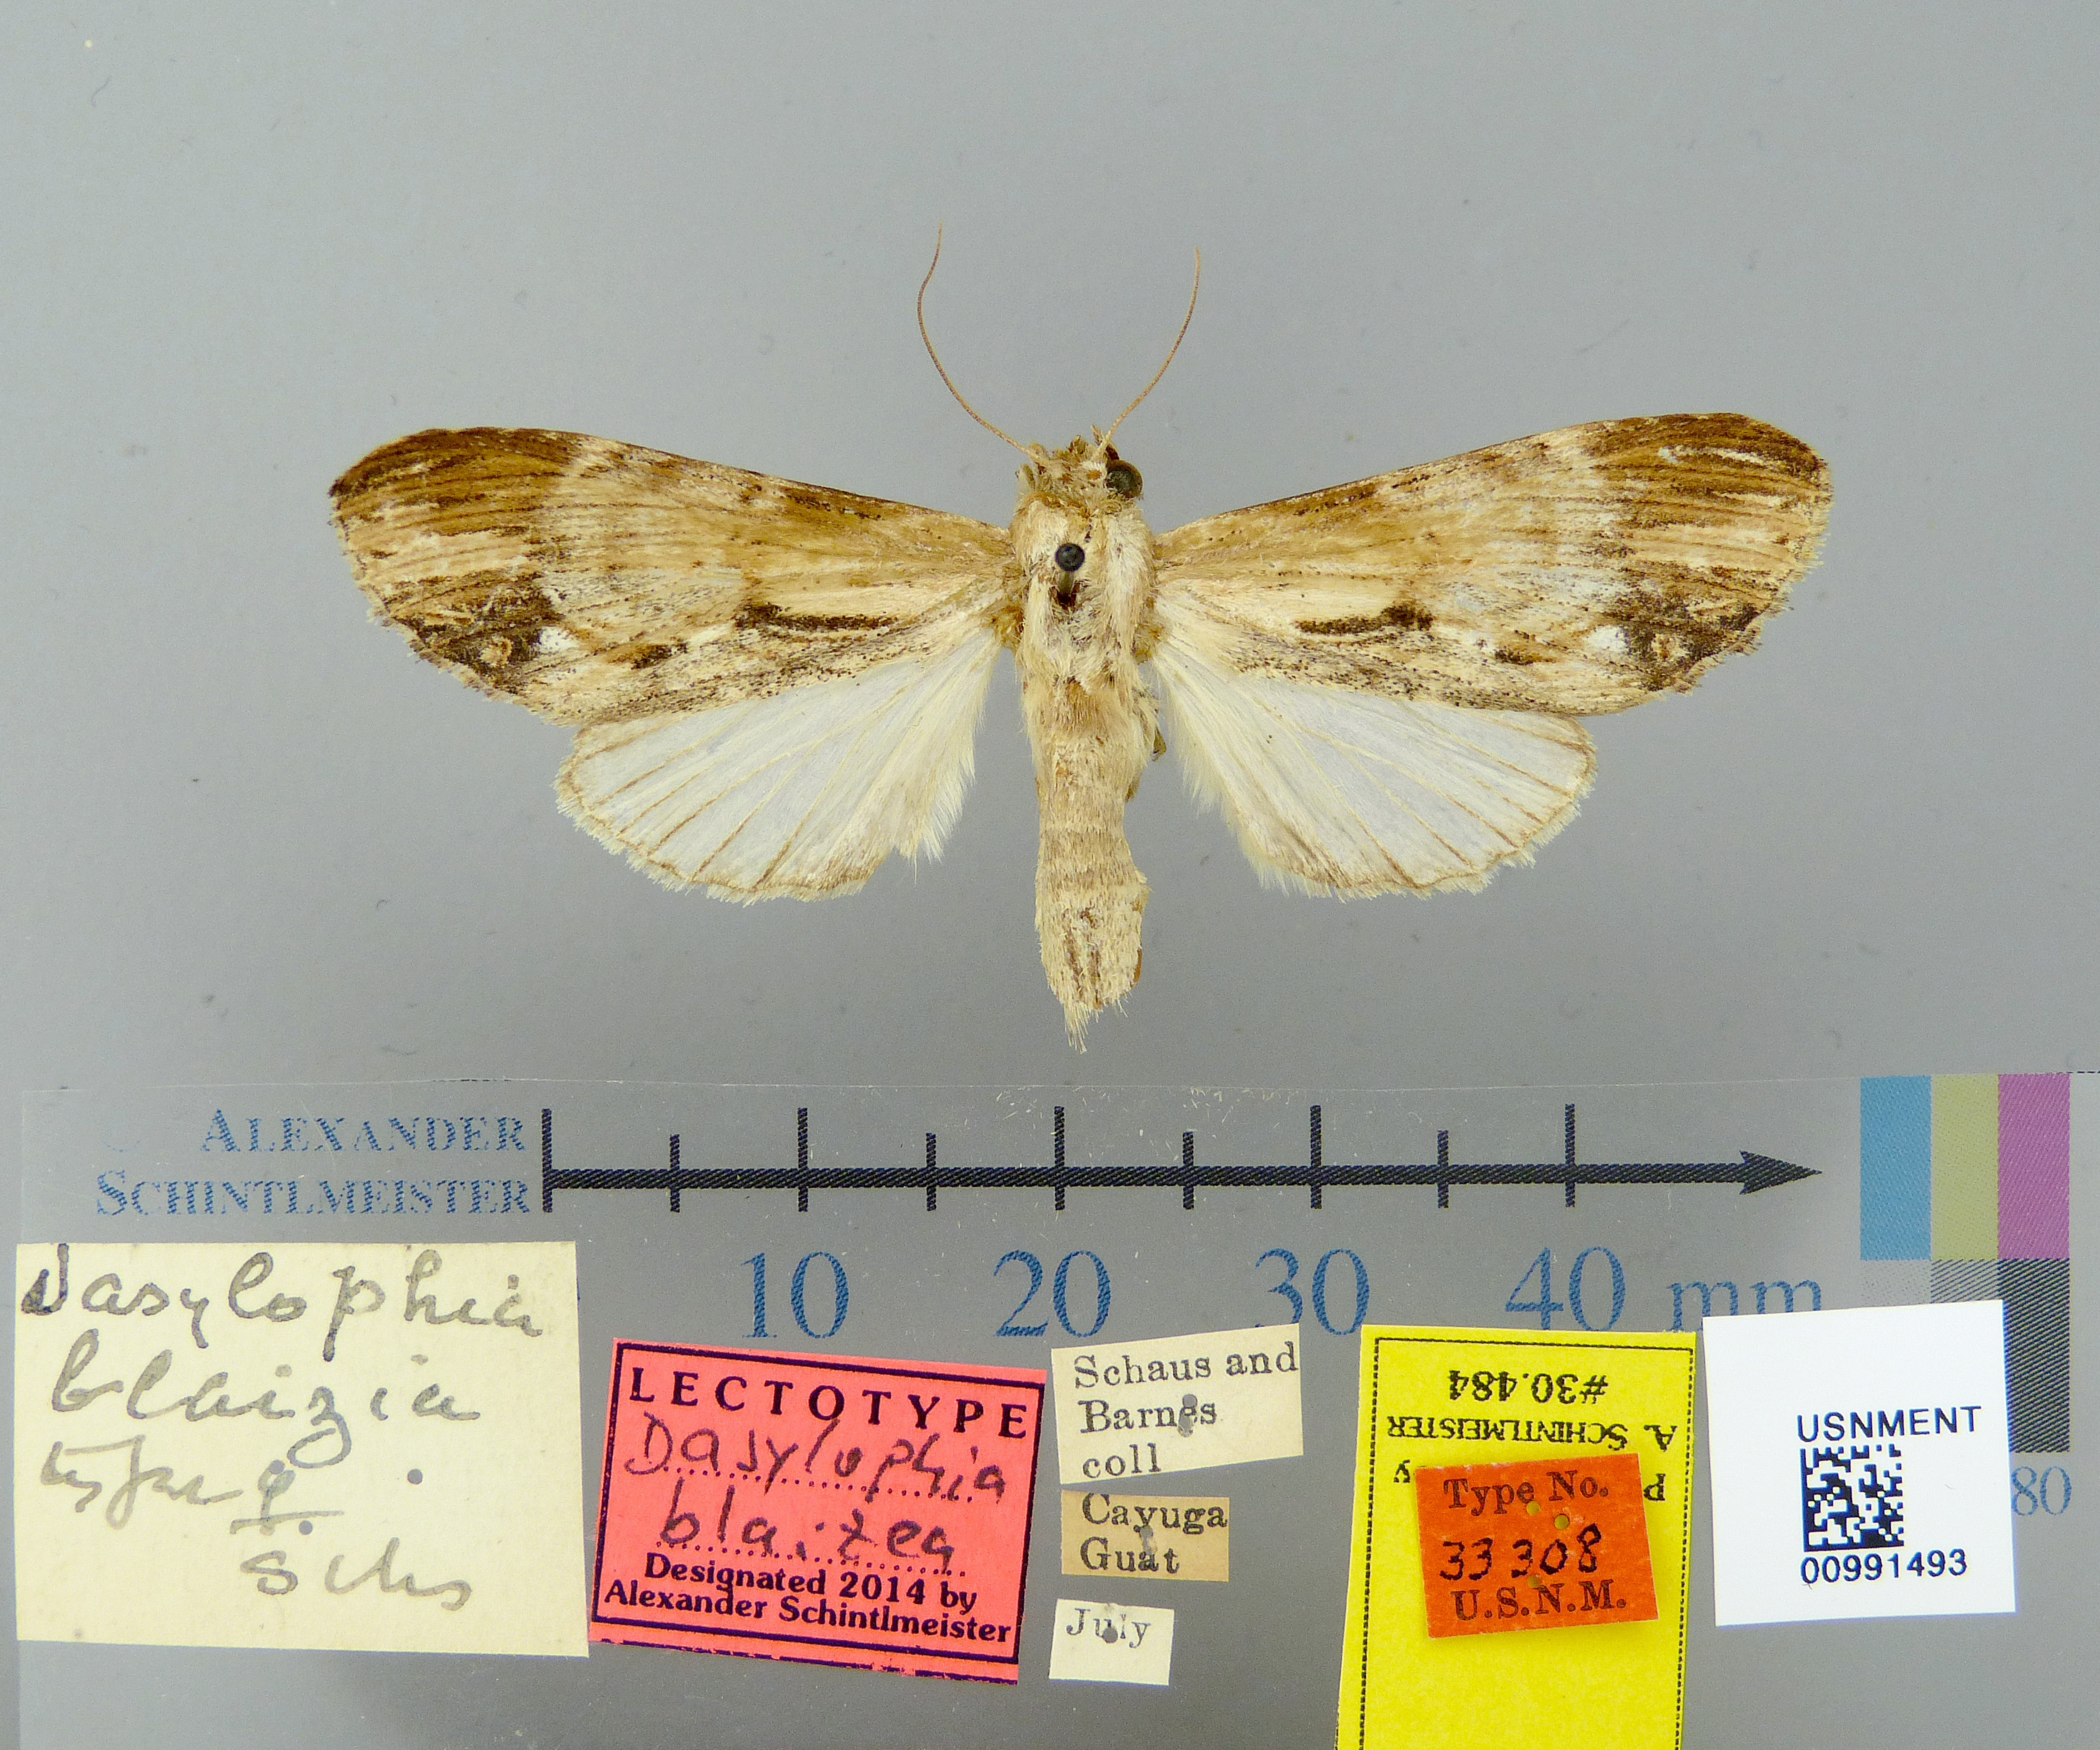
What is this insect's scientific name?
Dasylophia blaizea
